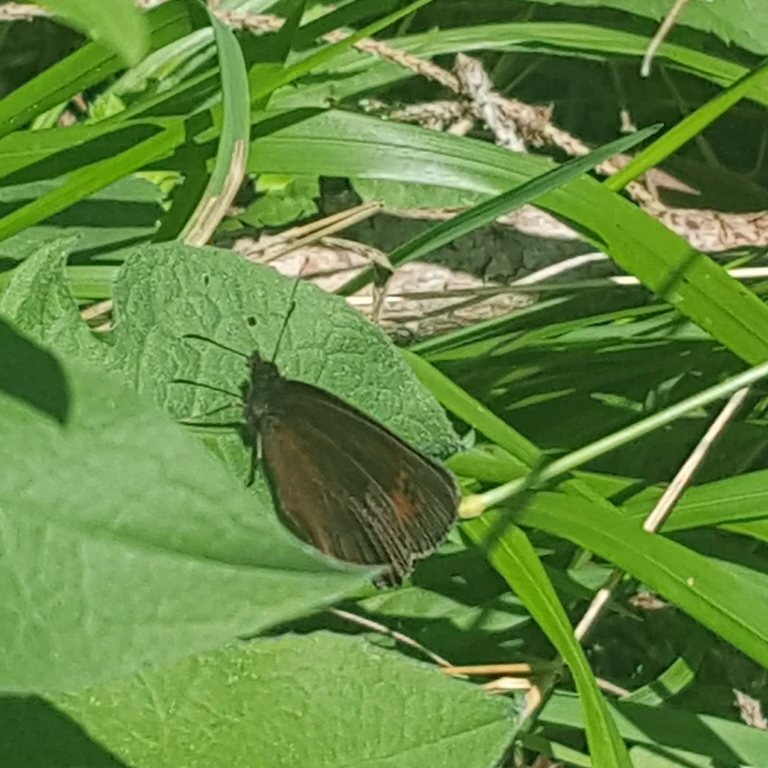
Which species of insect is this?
Erebia aethiops
